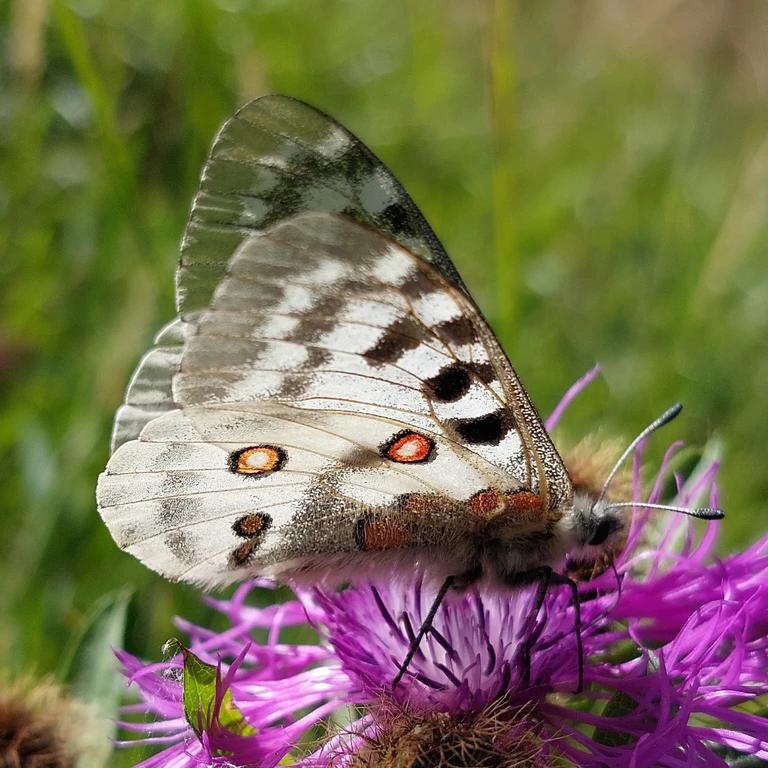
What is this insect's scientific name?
Parnassius apollo
